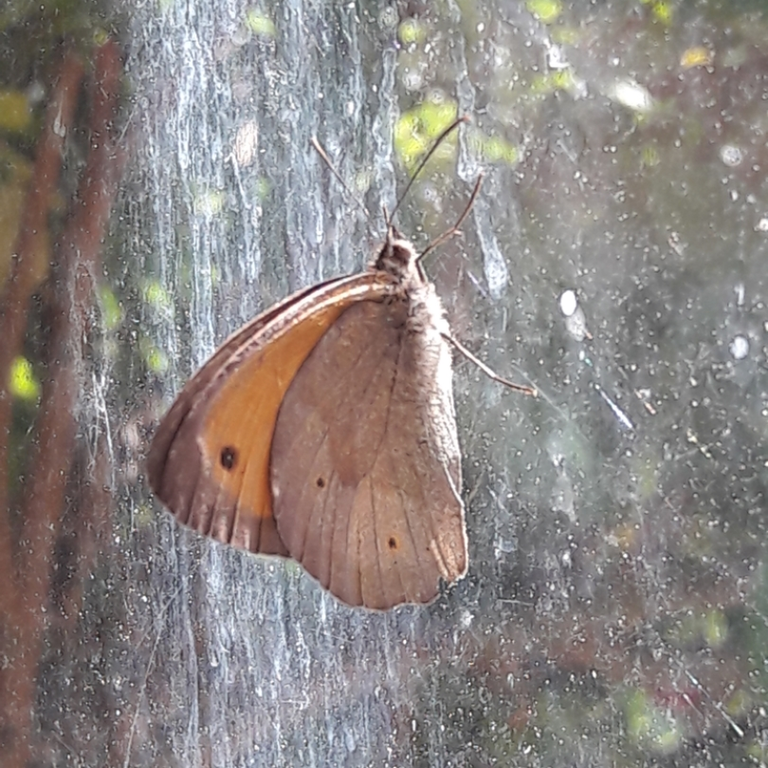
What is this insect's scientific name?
Maniola jurtina
